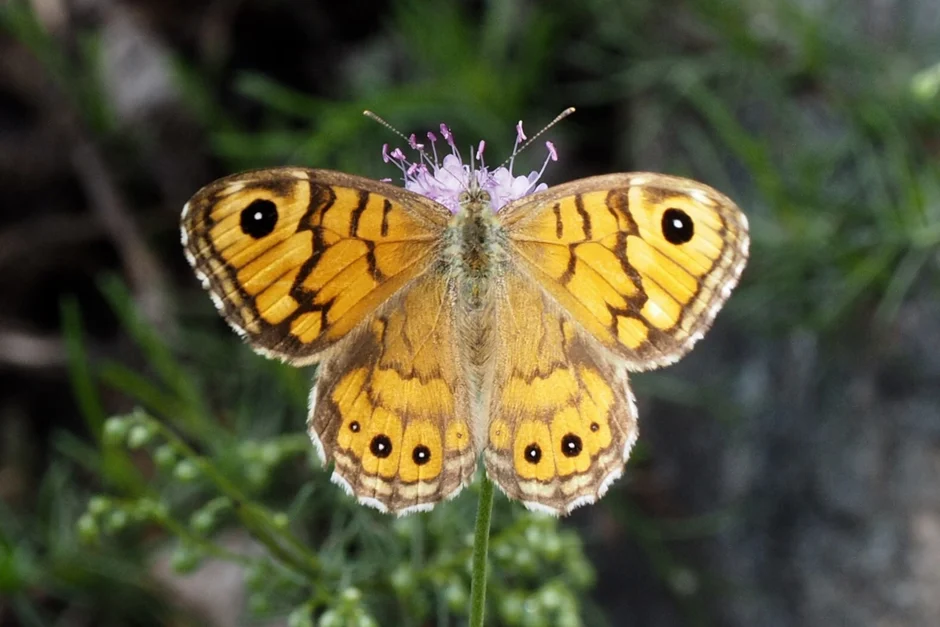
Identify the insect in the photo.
Lasiommata megera (also Pararge megera)
